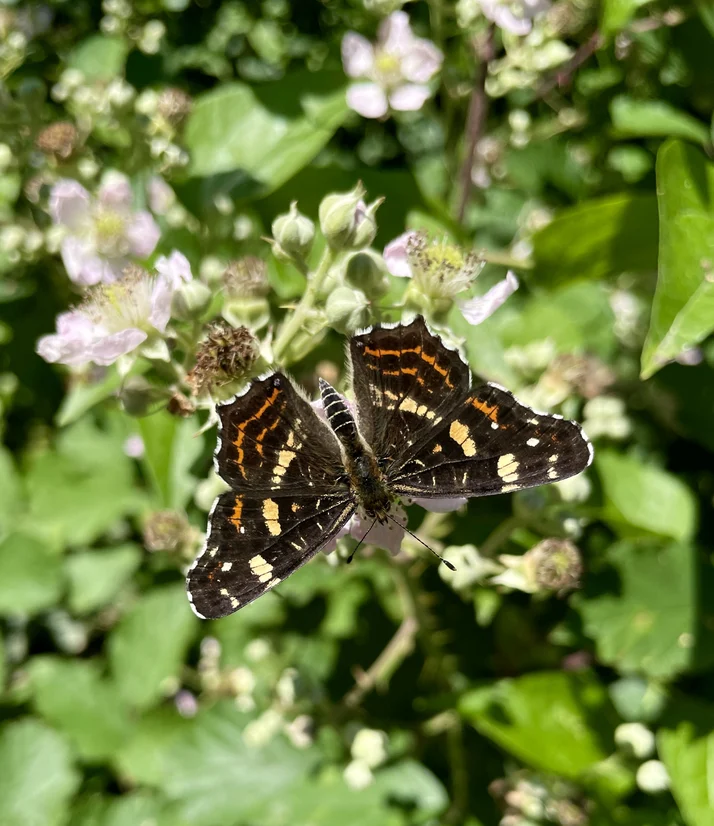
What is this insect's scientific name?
Araschnia levana
